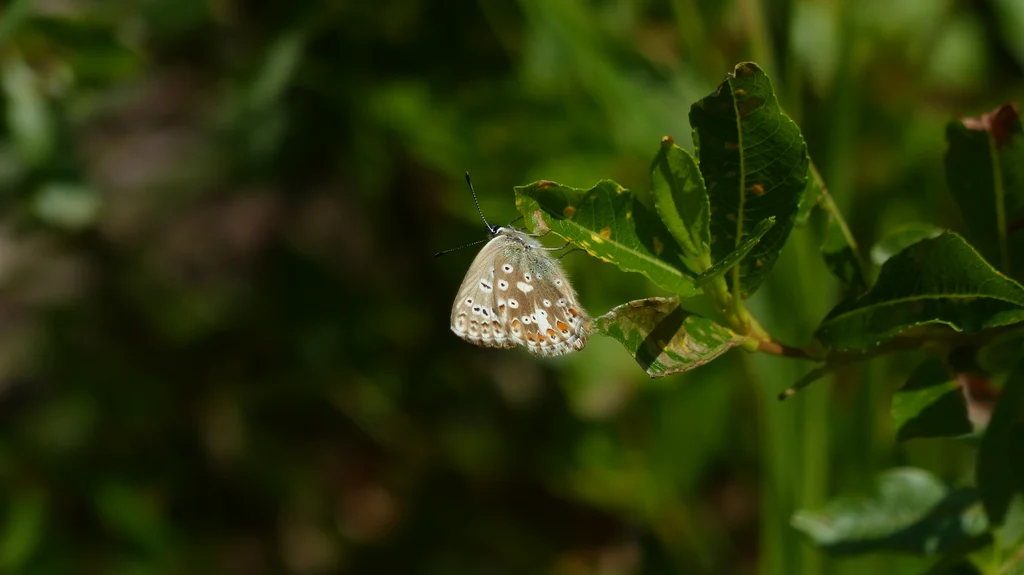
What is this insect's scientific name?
Lysandra coridon
